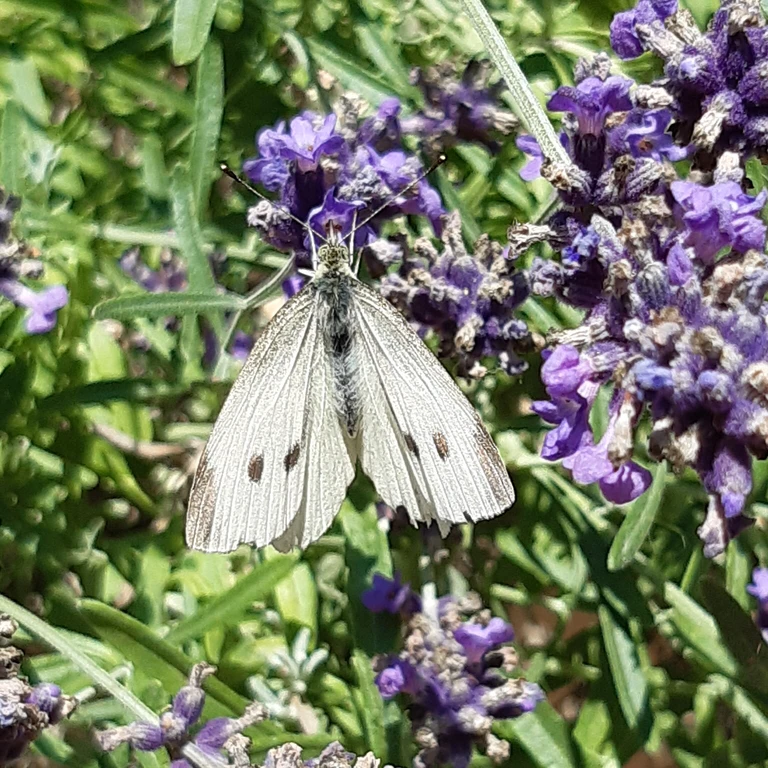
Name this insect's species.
Pieris rapae
